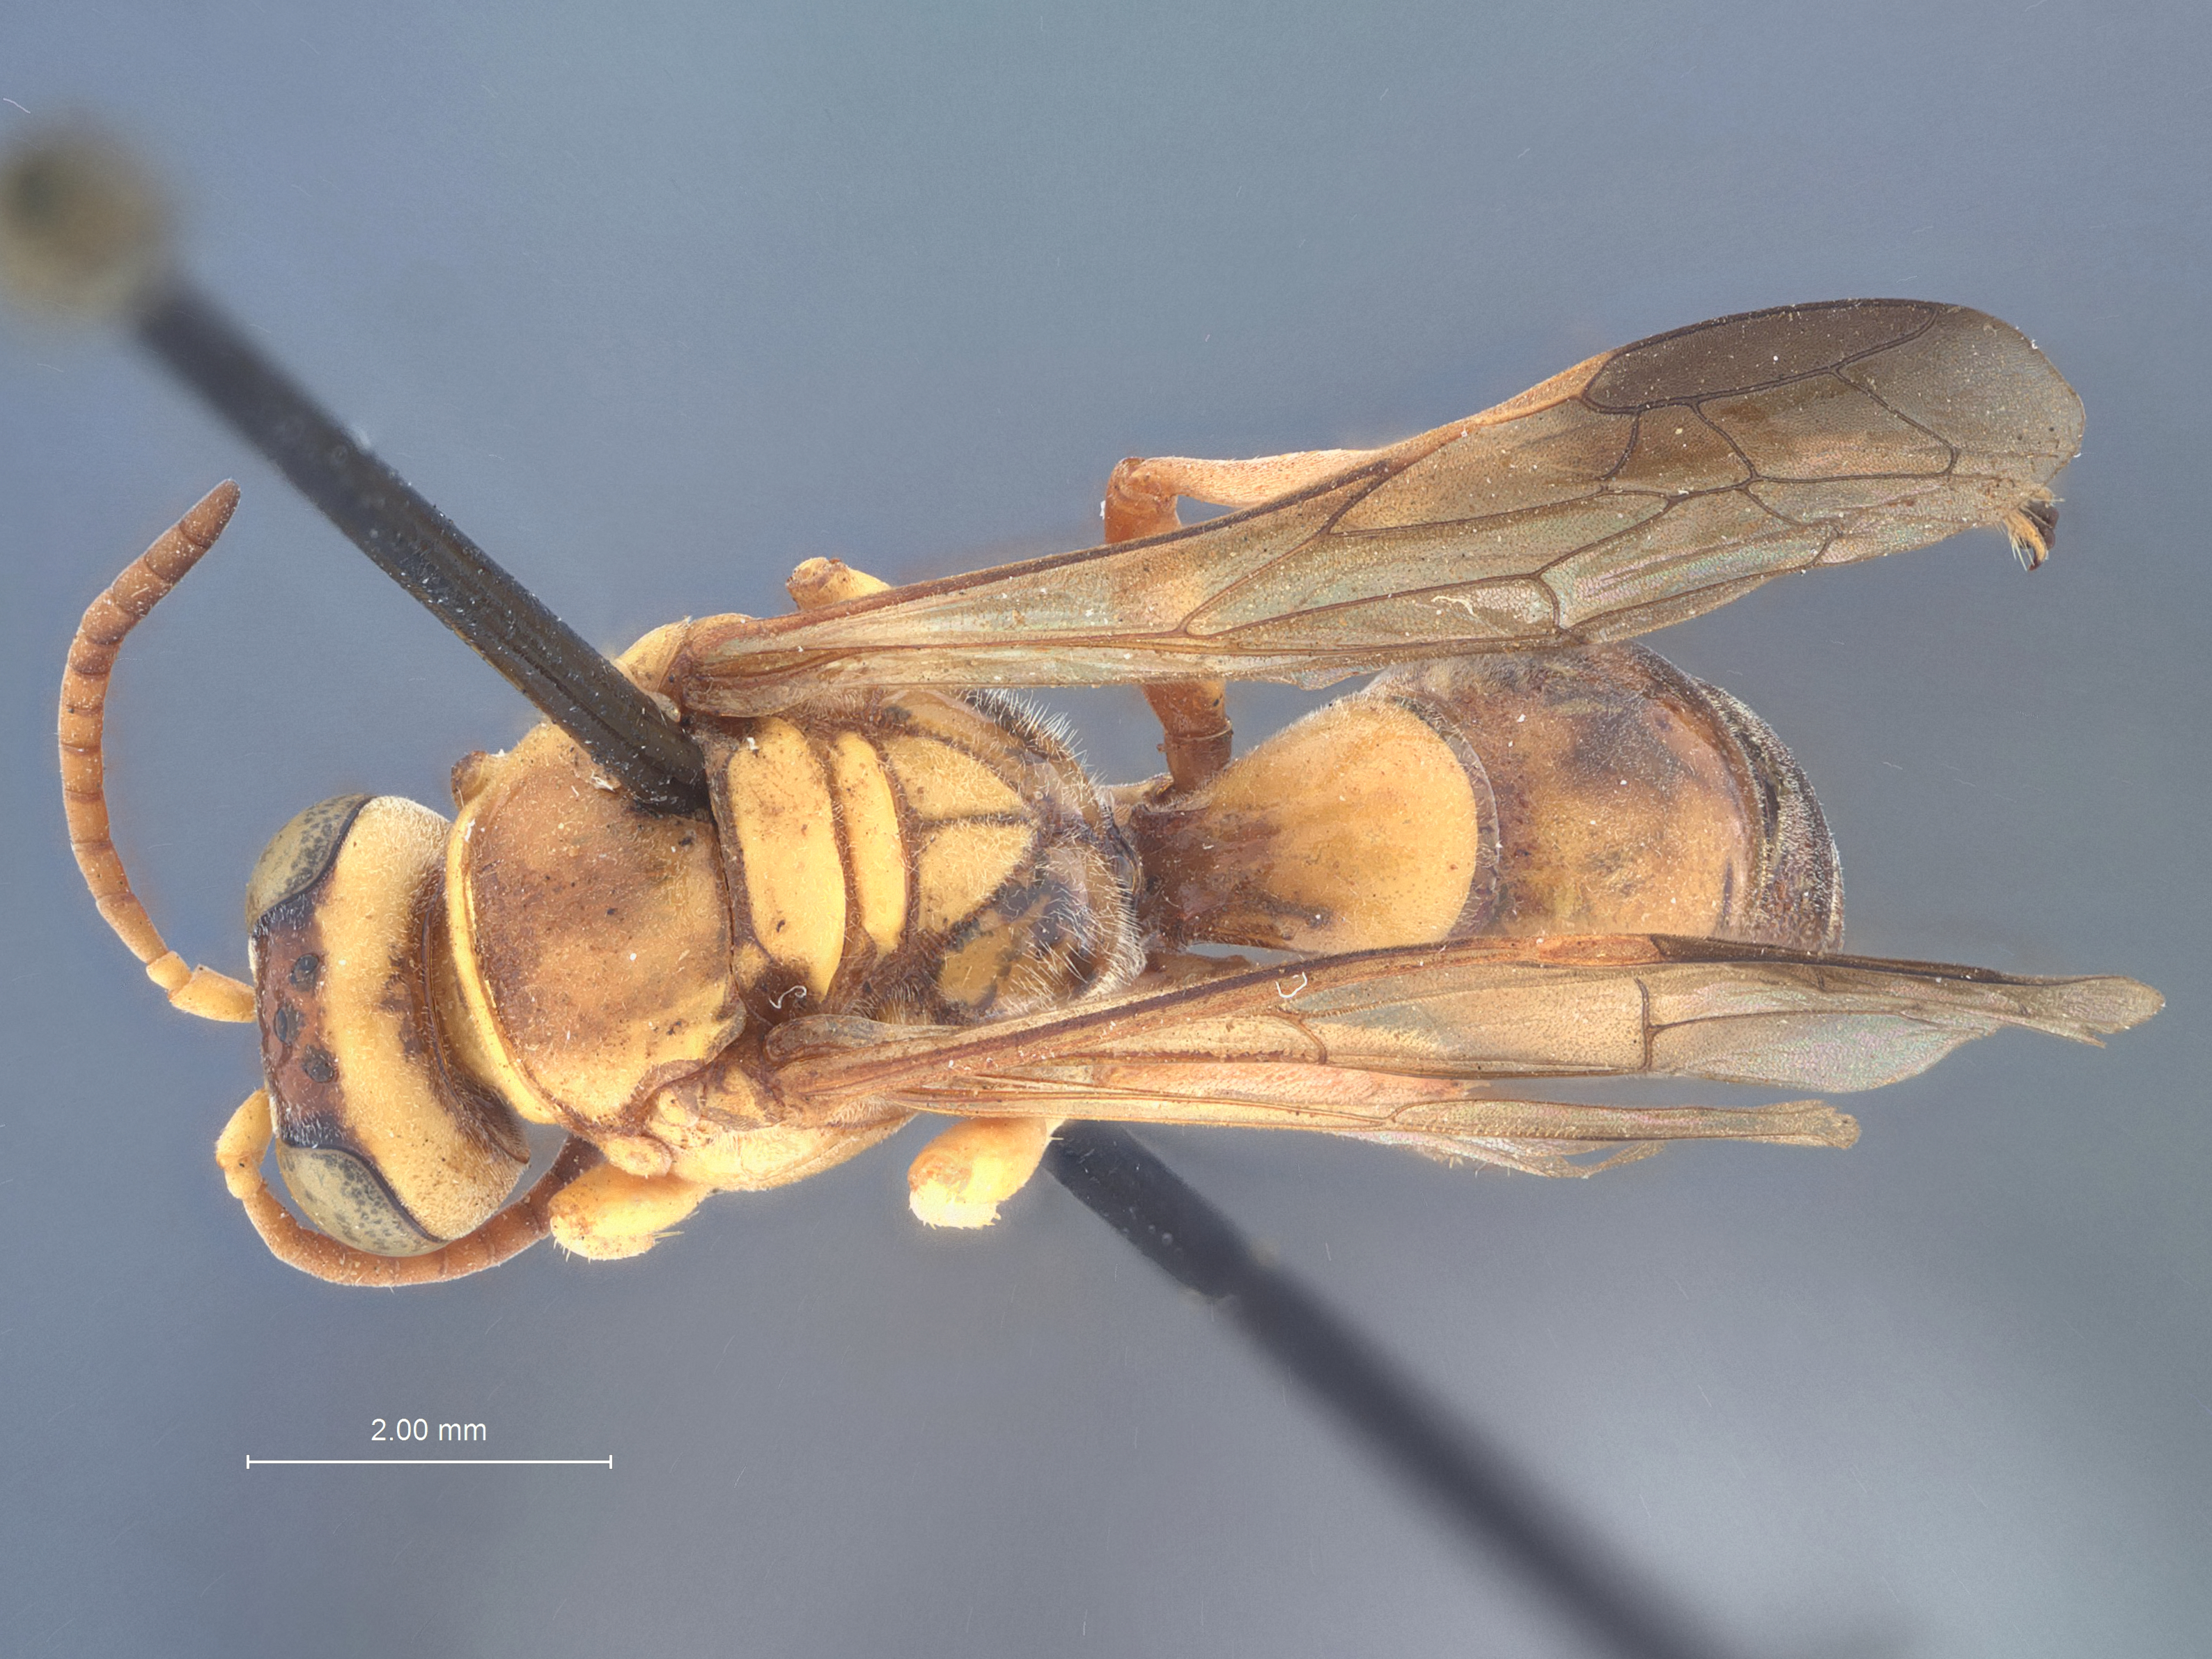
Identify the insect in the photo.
Pseudoplisus imperialis
